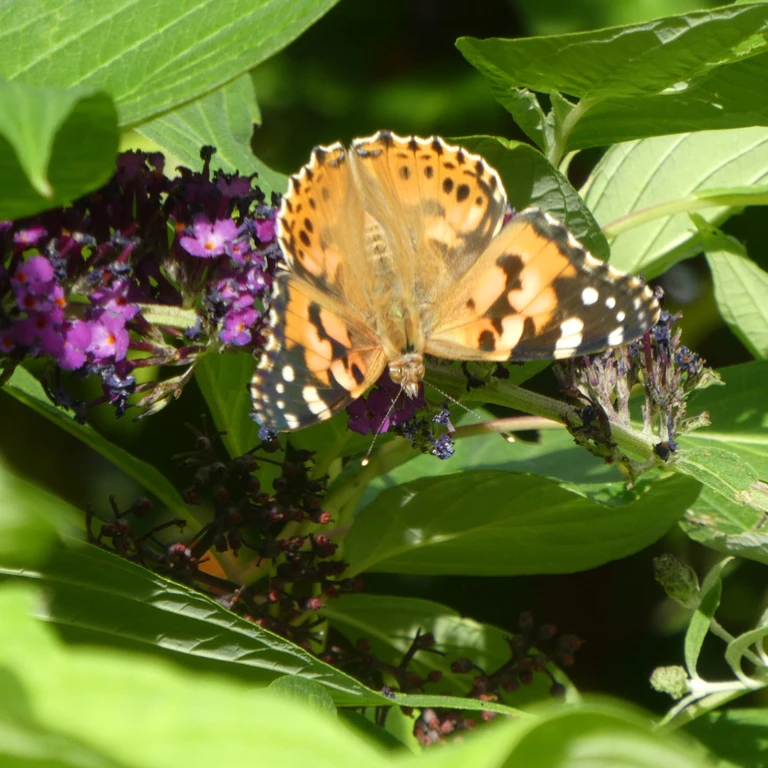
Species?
Vanessa cardui
